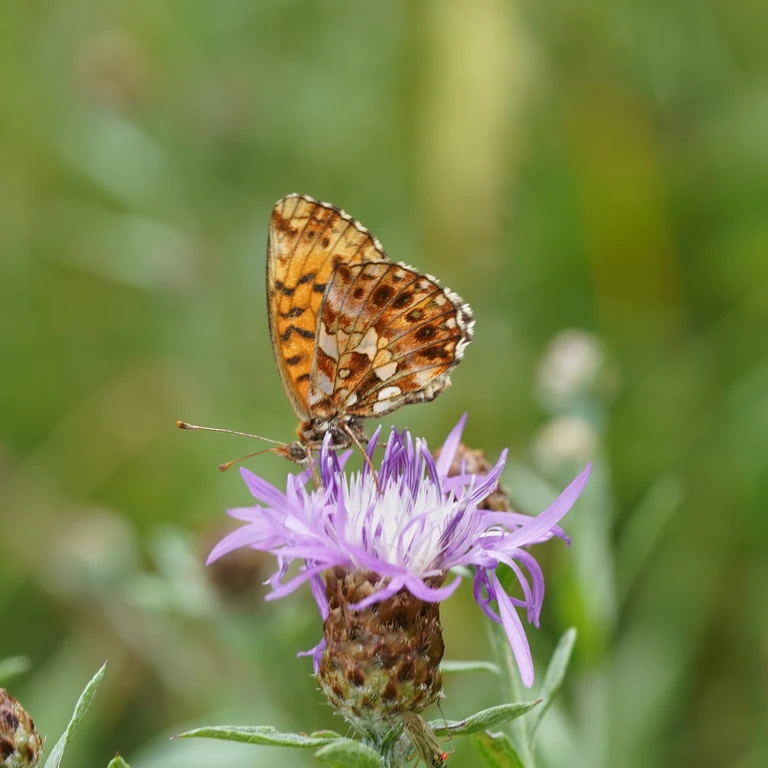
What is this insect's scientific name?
Boloria dia
